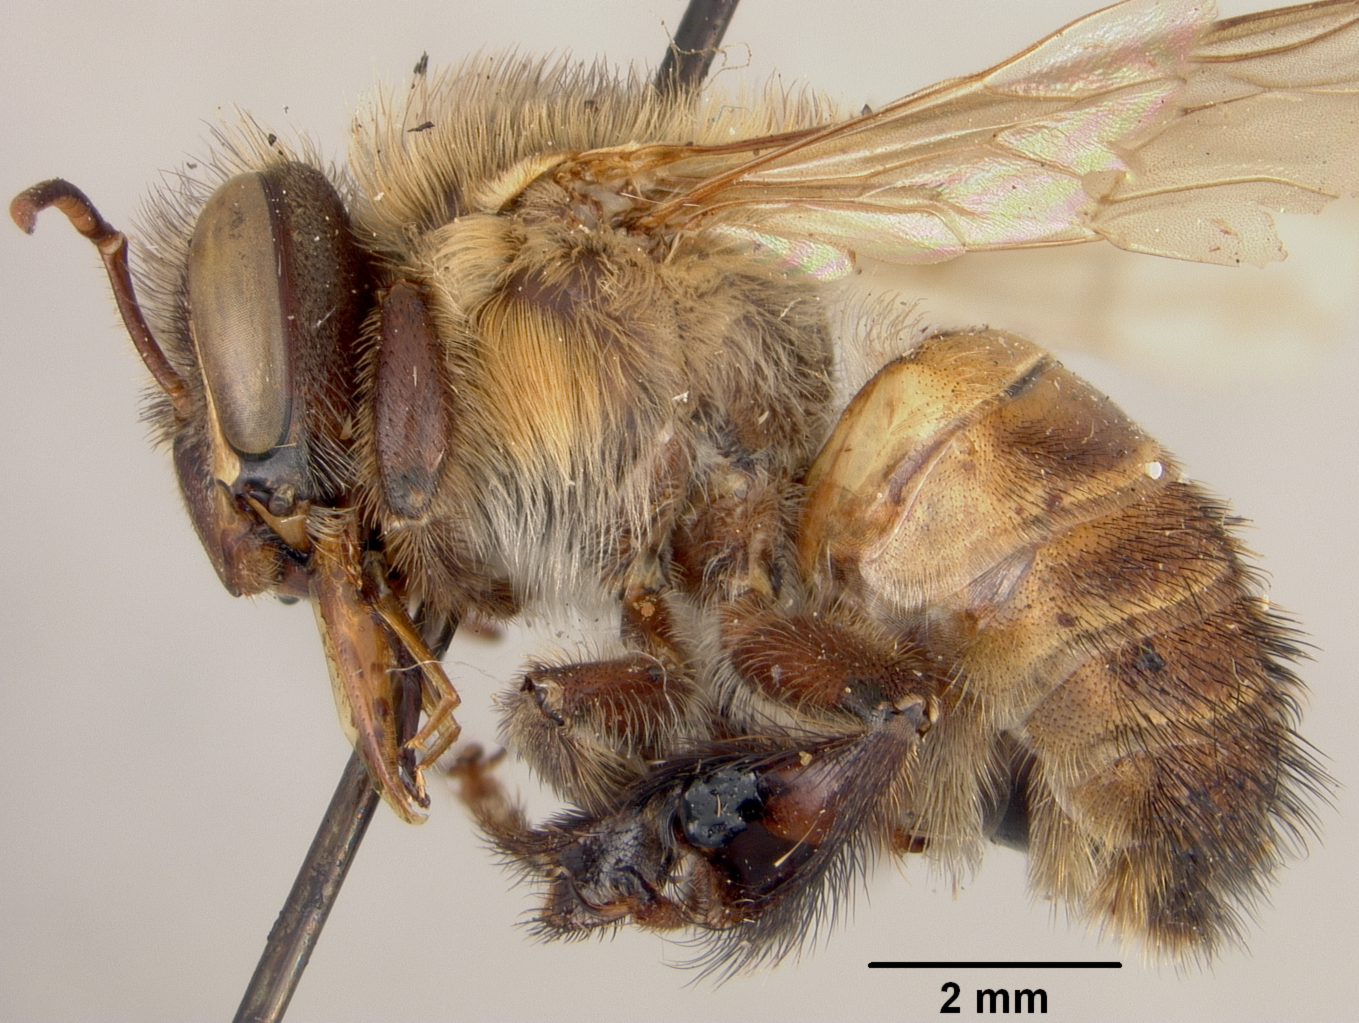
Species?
Melipona fasciata
